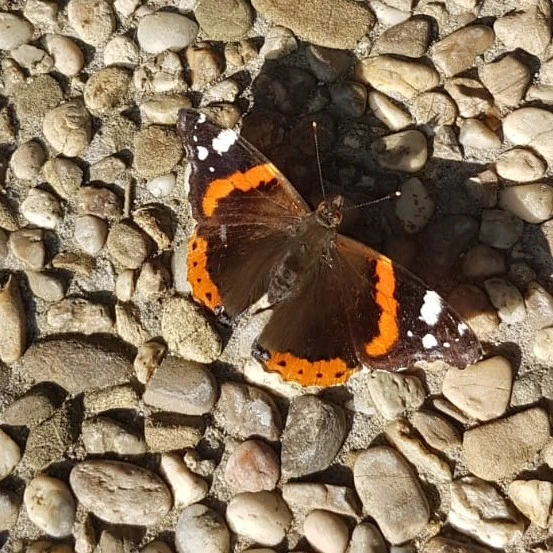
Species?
Vanessa atalanta
